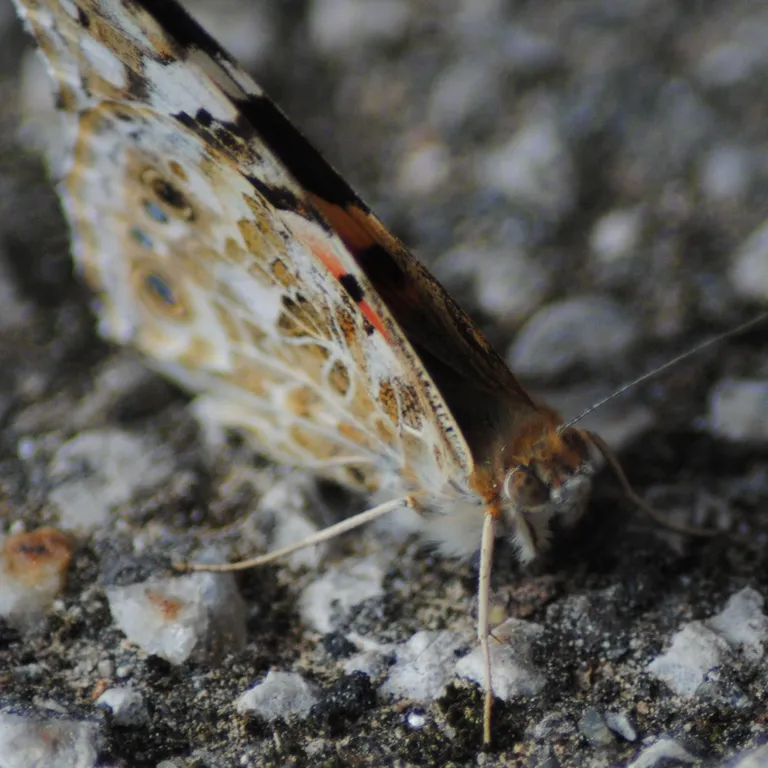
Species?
Vanessa cardui
